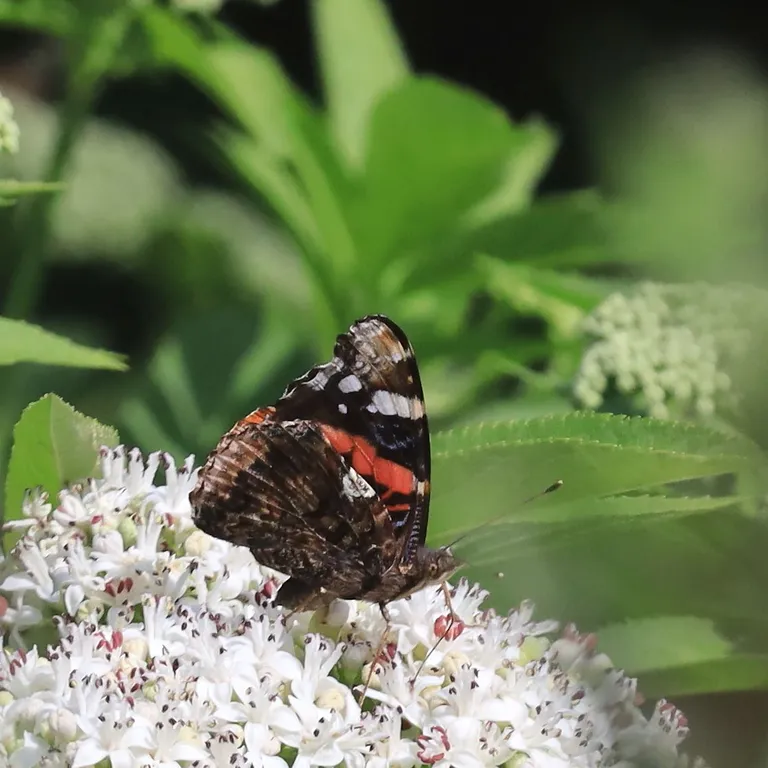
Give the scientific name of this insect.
Vanessa atalanta
